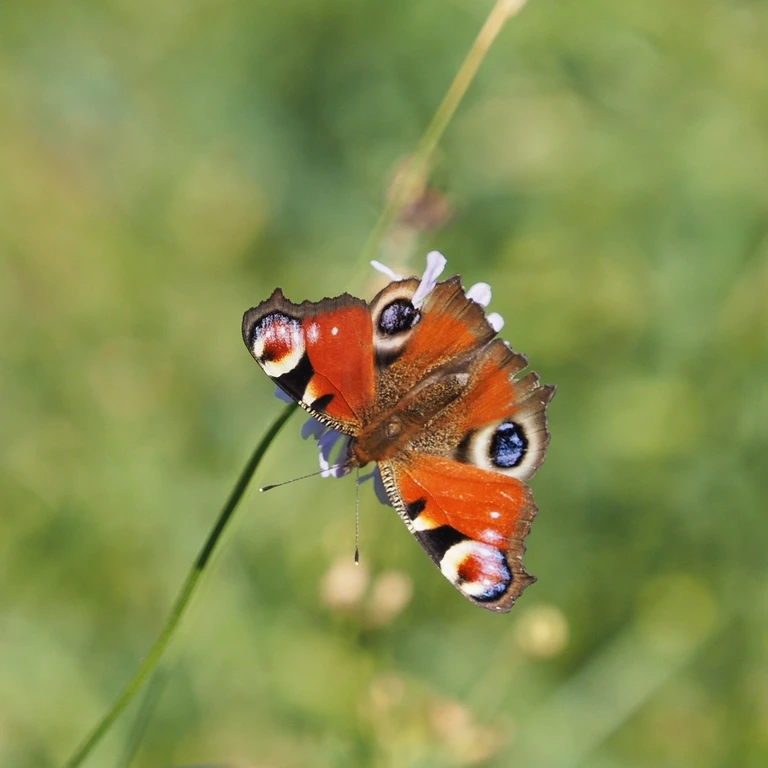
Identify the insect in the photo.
Aglais io
